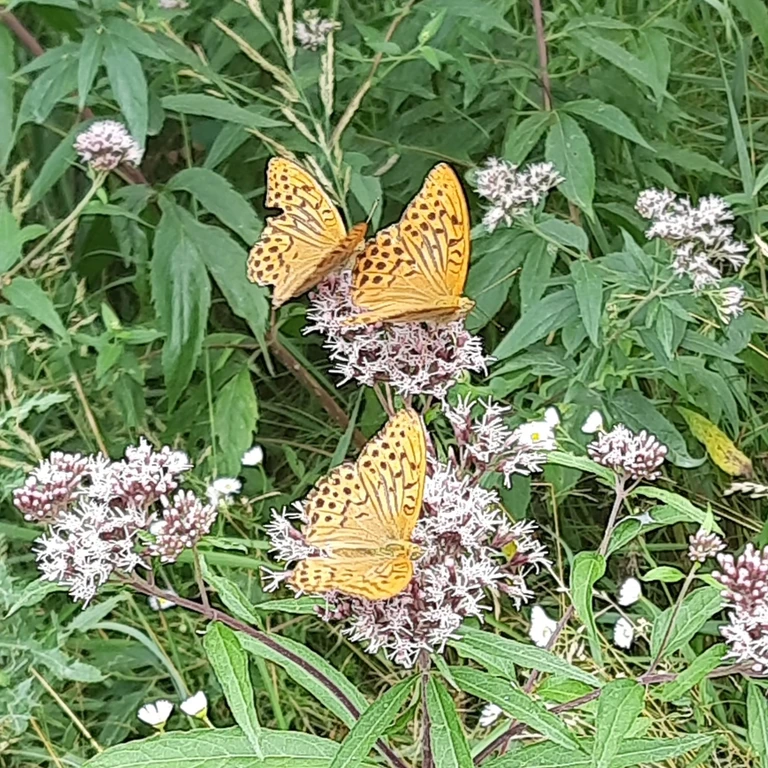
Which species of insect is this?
Argynnis paphia
